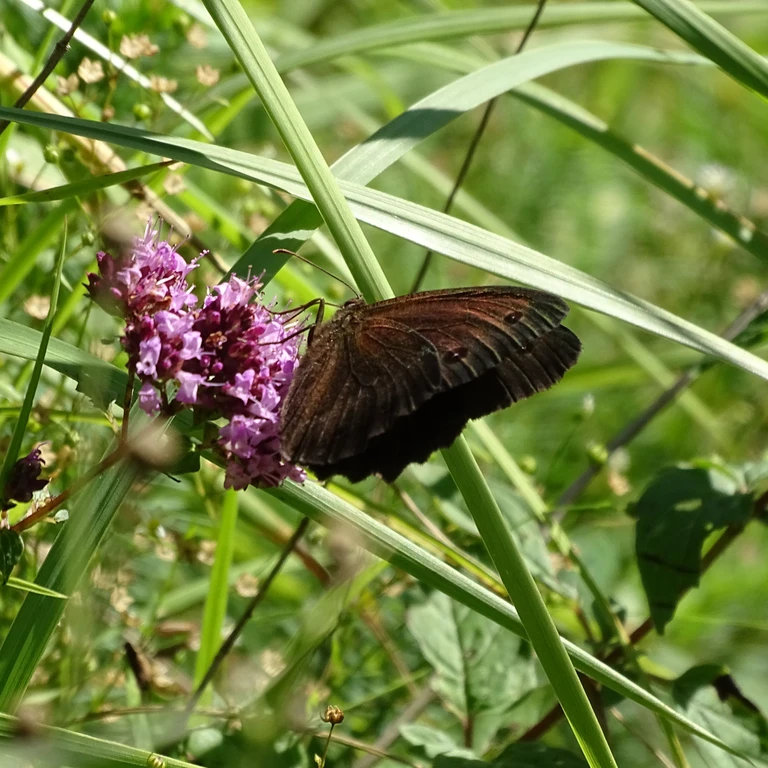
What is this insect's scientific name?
Minois dryas
